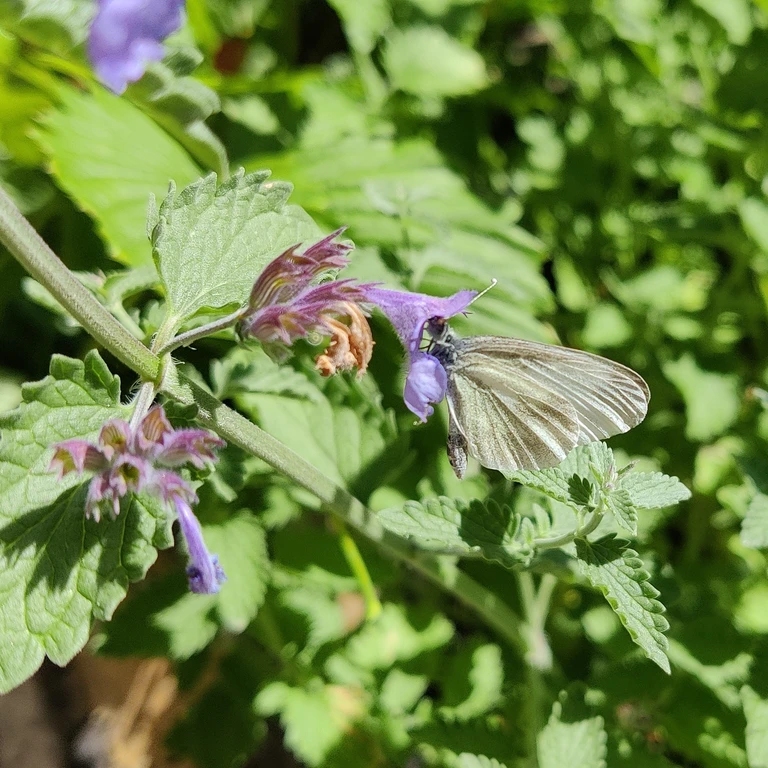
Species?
Leptidea sinapis/juvernica
